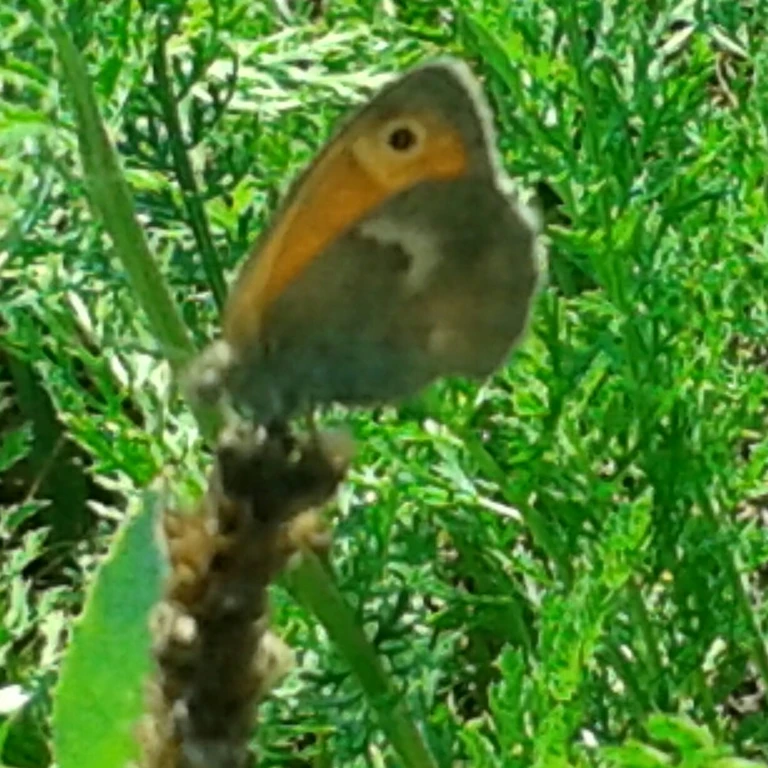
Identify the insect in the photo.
Coenonympha pamphilus
